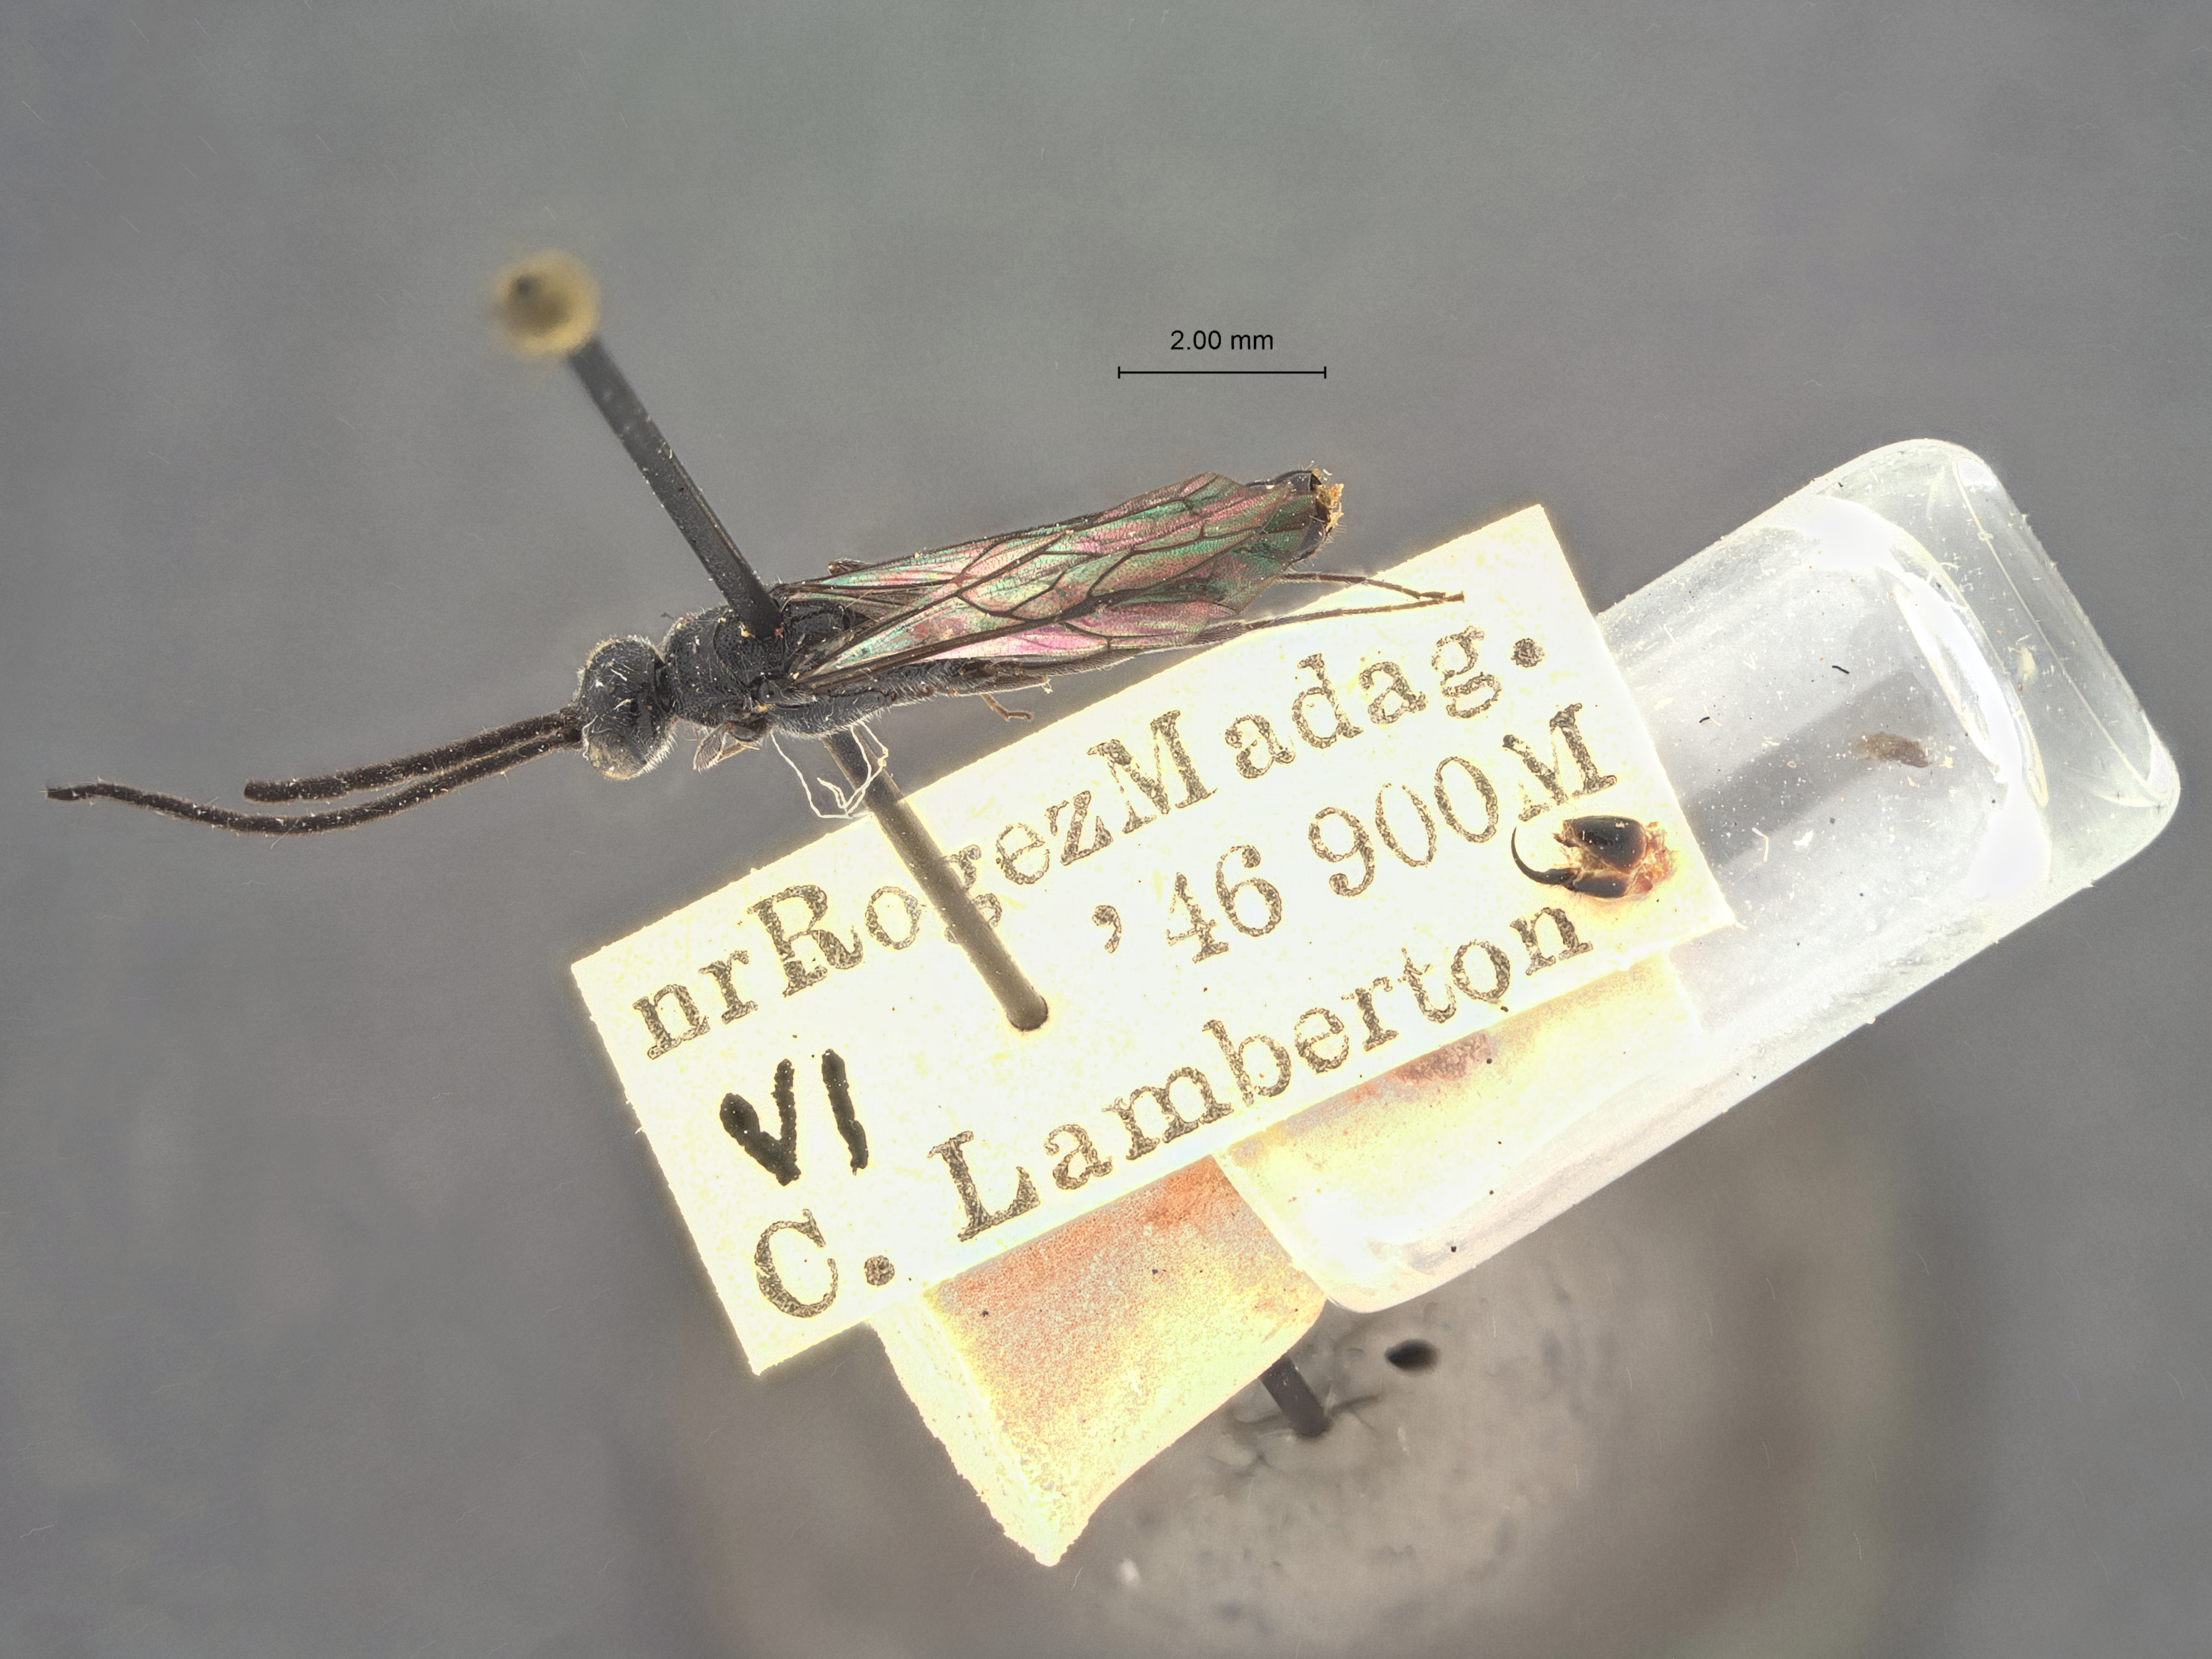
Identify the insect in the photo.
Methocha arnoldi
